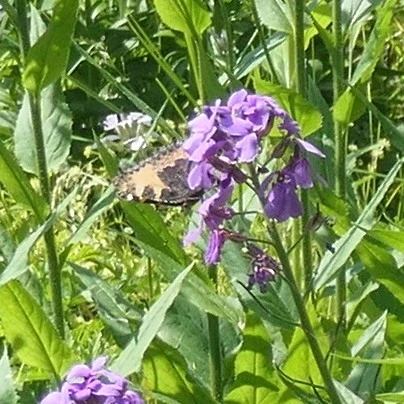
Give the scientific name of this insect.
Aglais urticae
